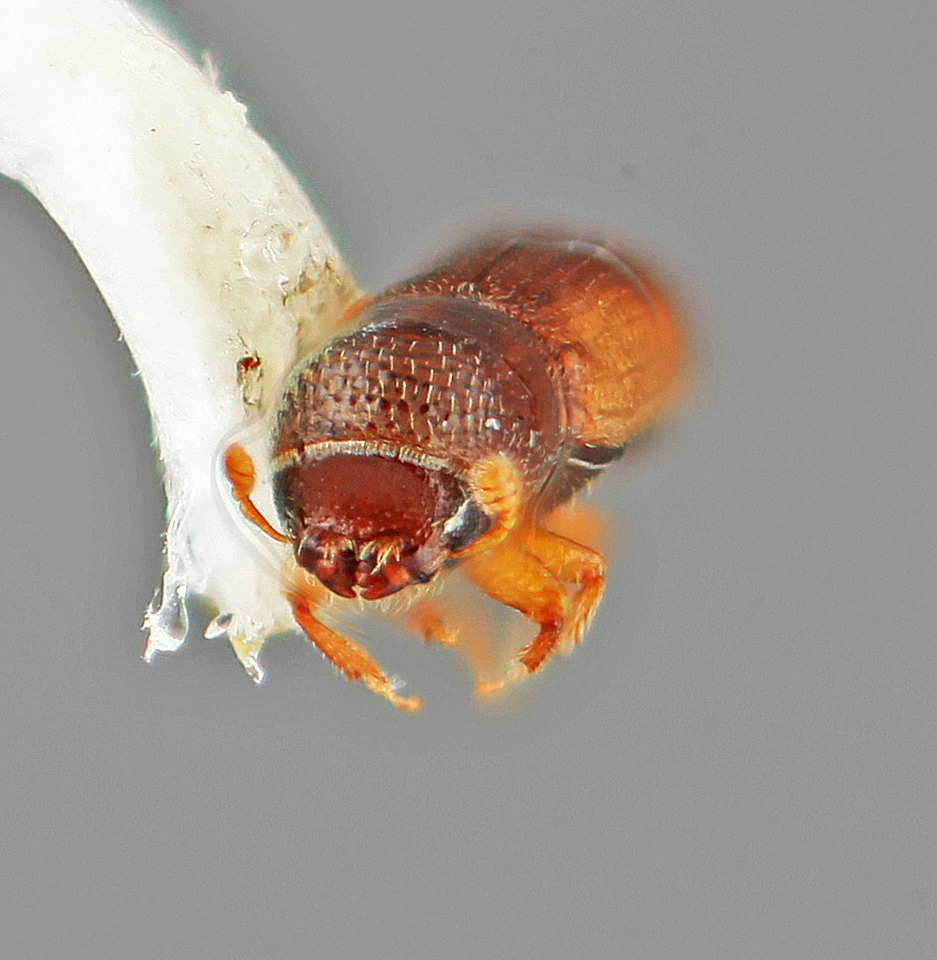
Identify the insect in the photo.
Pityophthorus minimus
